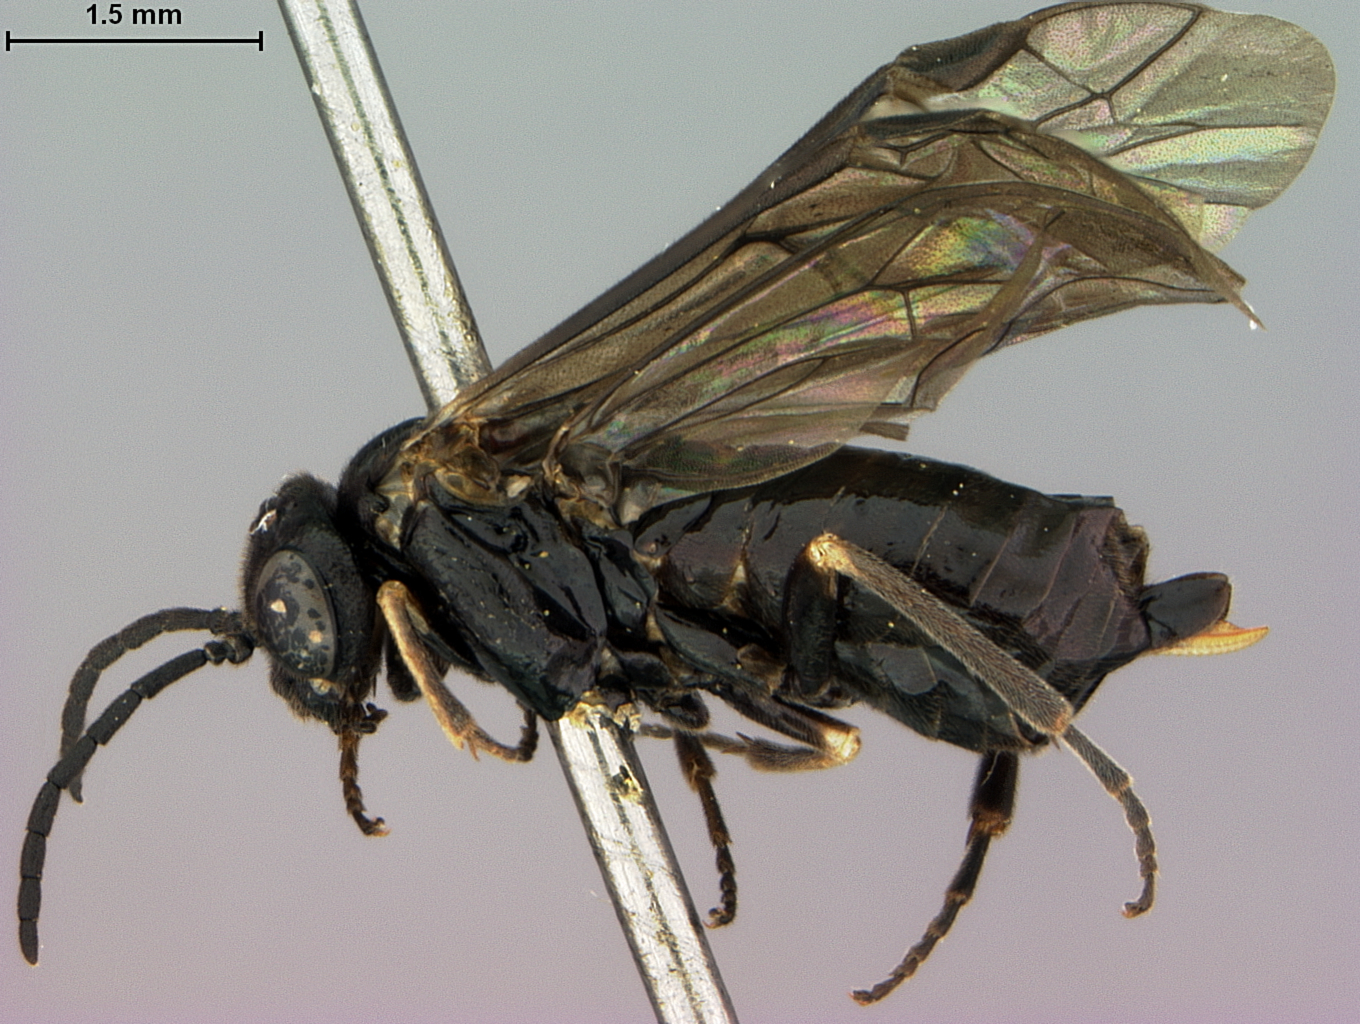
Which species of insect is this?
Monophadnoides osgoodi
